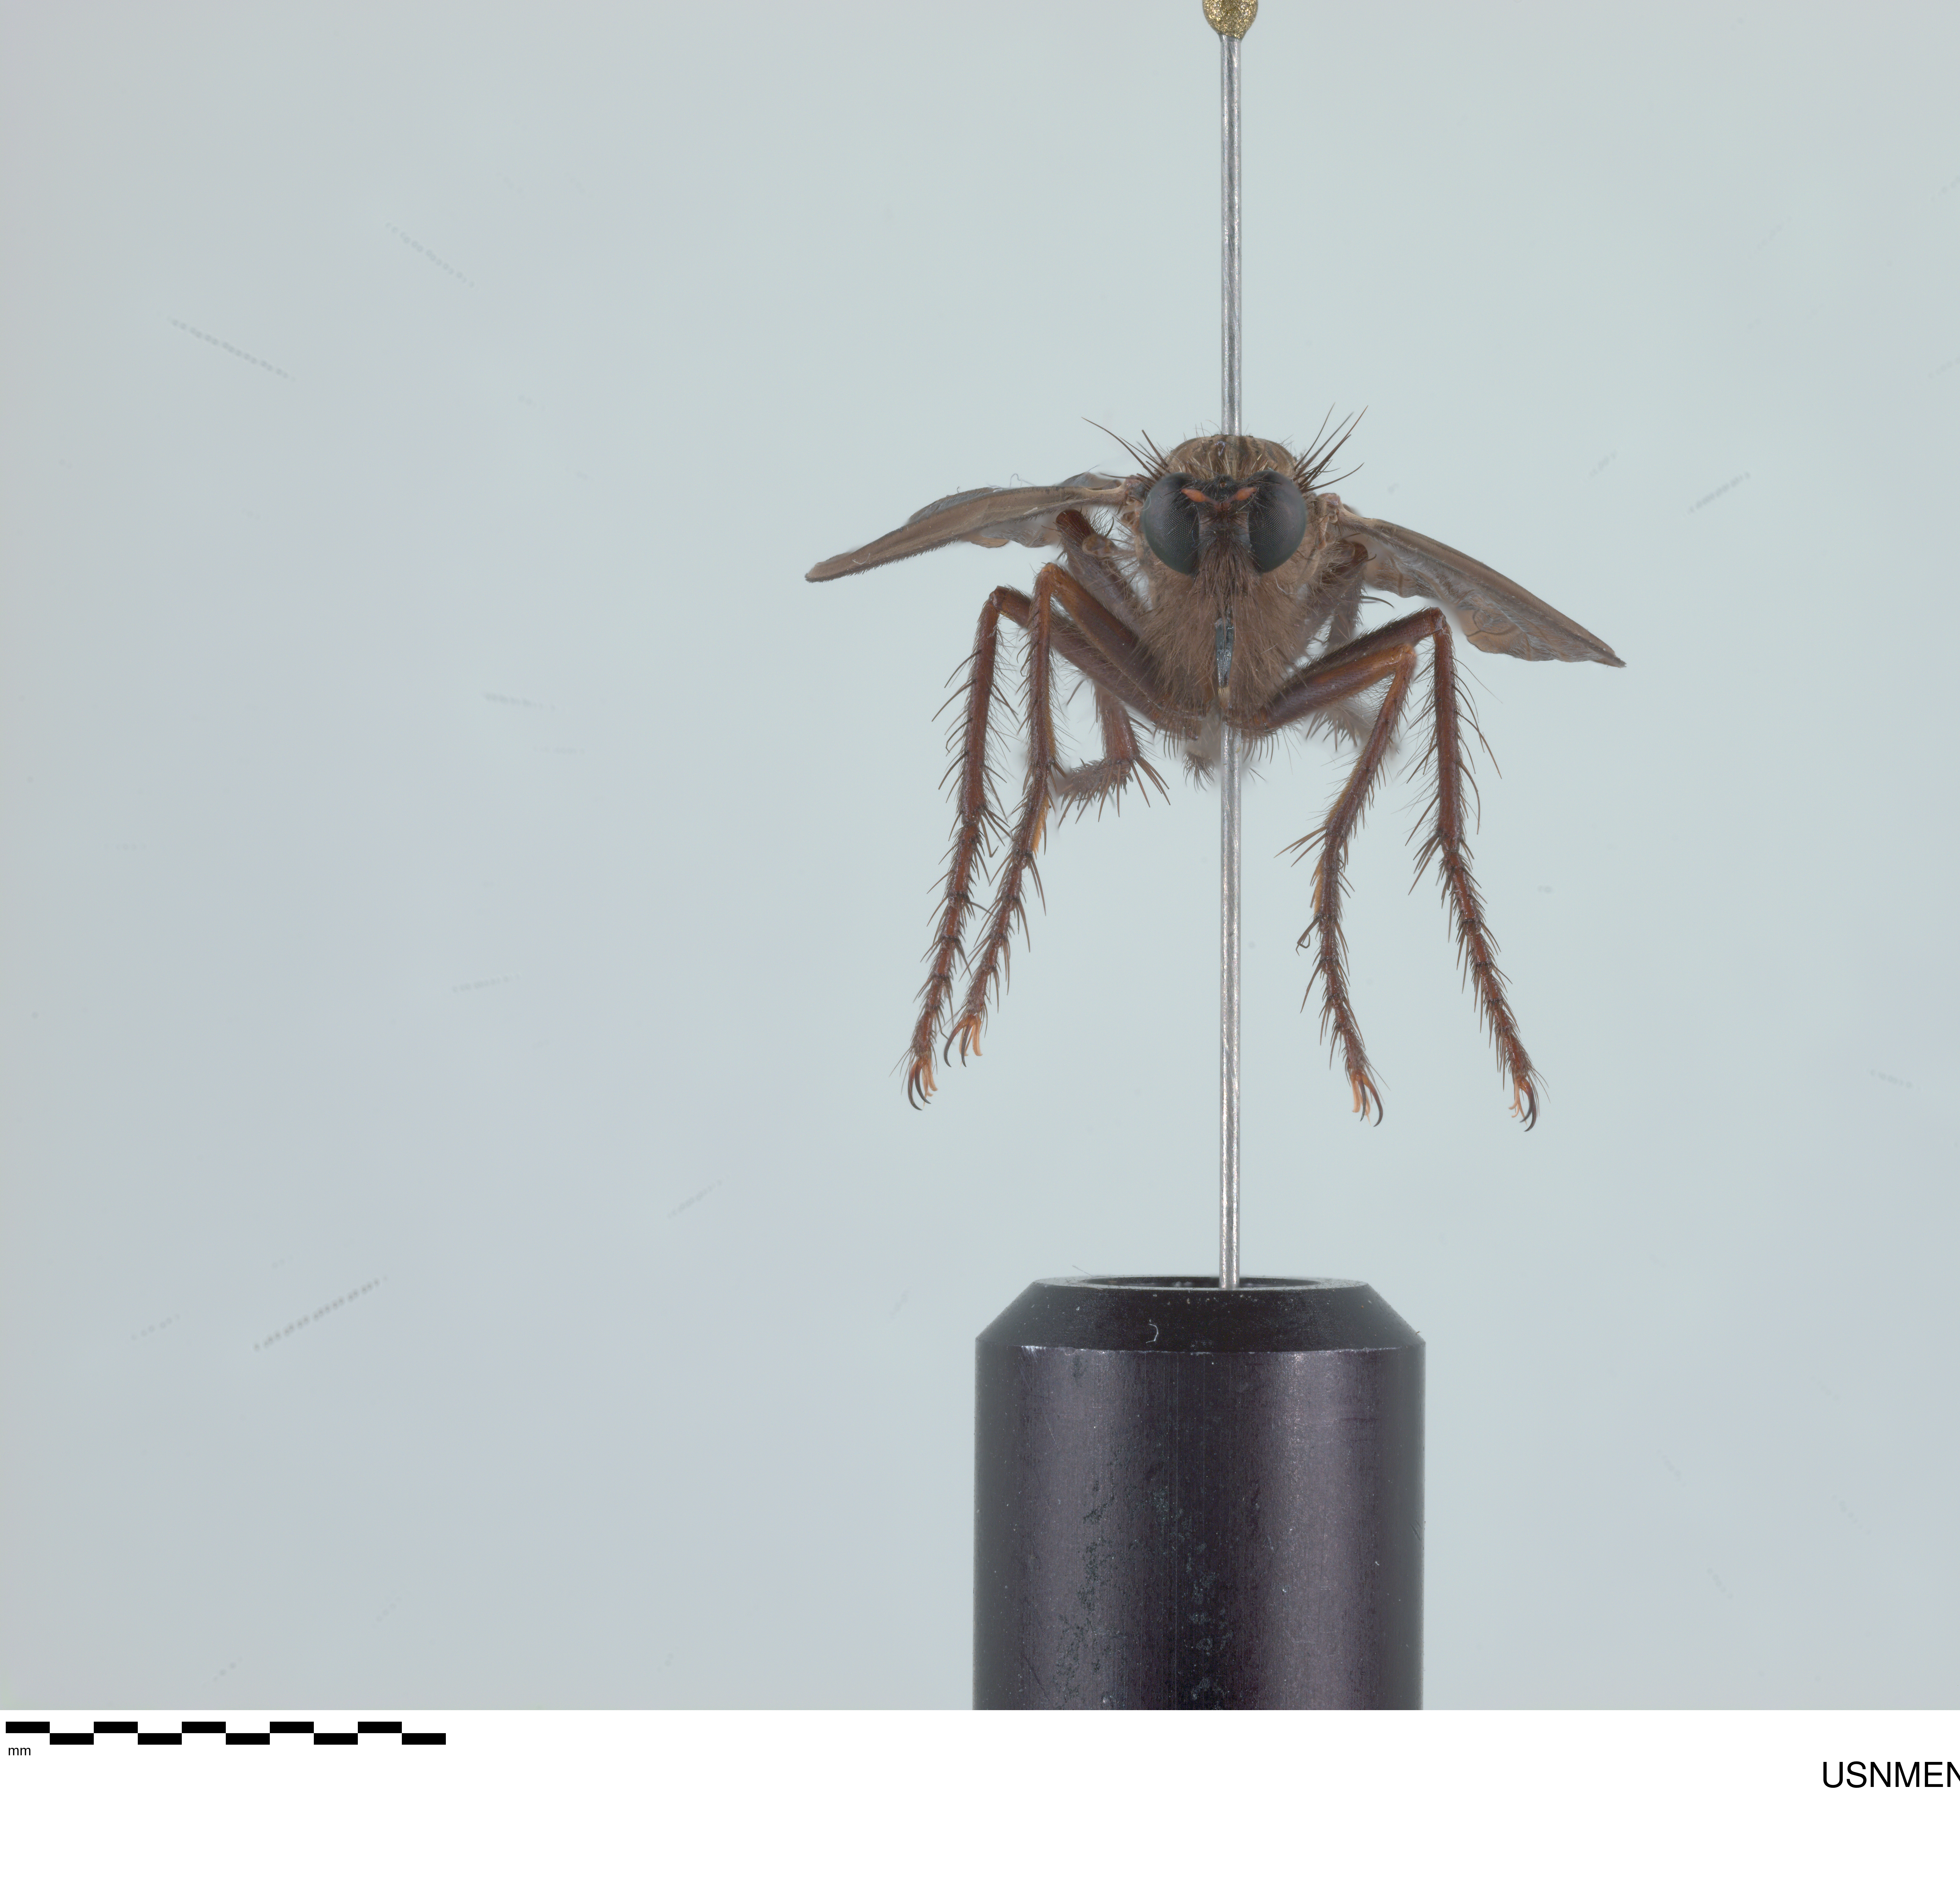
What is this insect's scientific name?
Daspletis vespertilio
